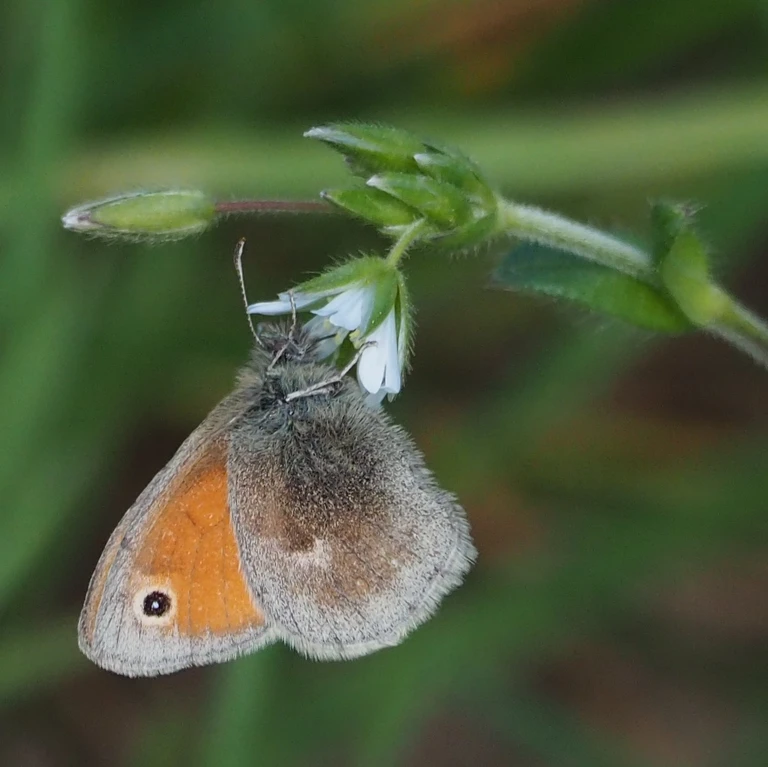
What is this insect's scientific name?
Coenonympha pamphilus
